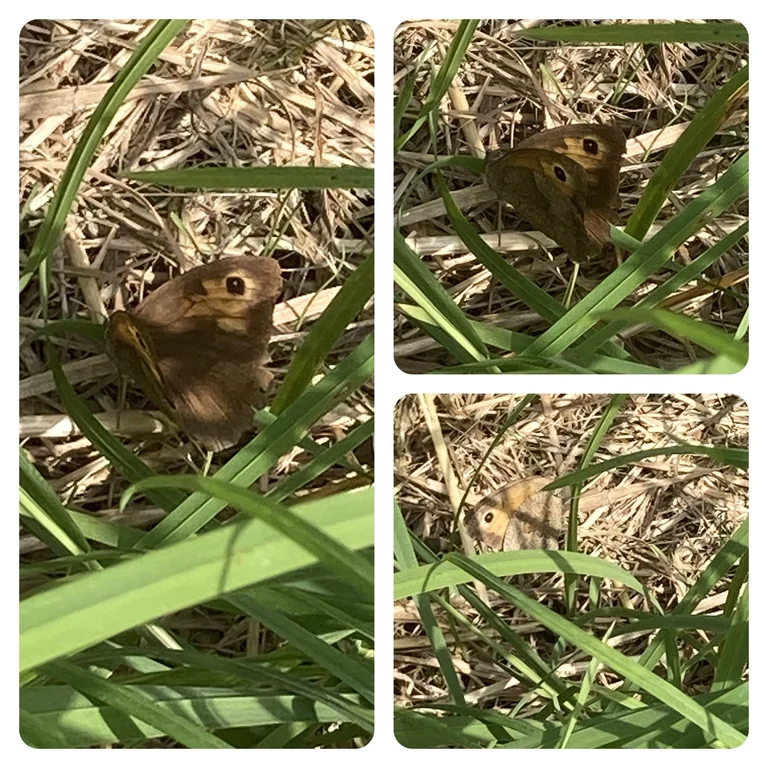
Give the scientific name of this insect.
Maniola jurtina
